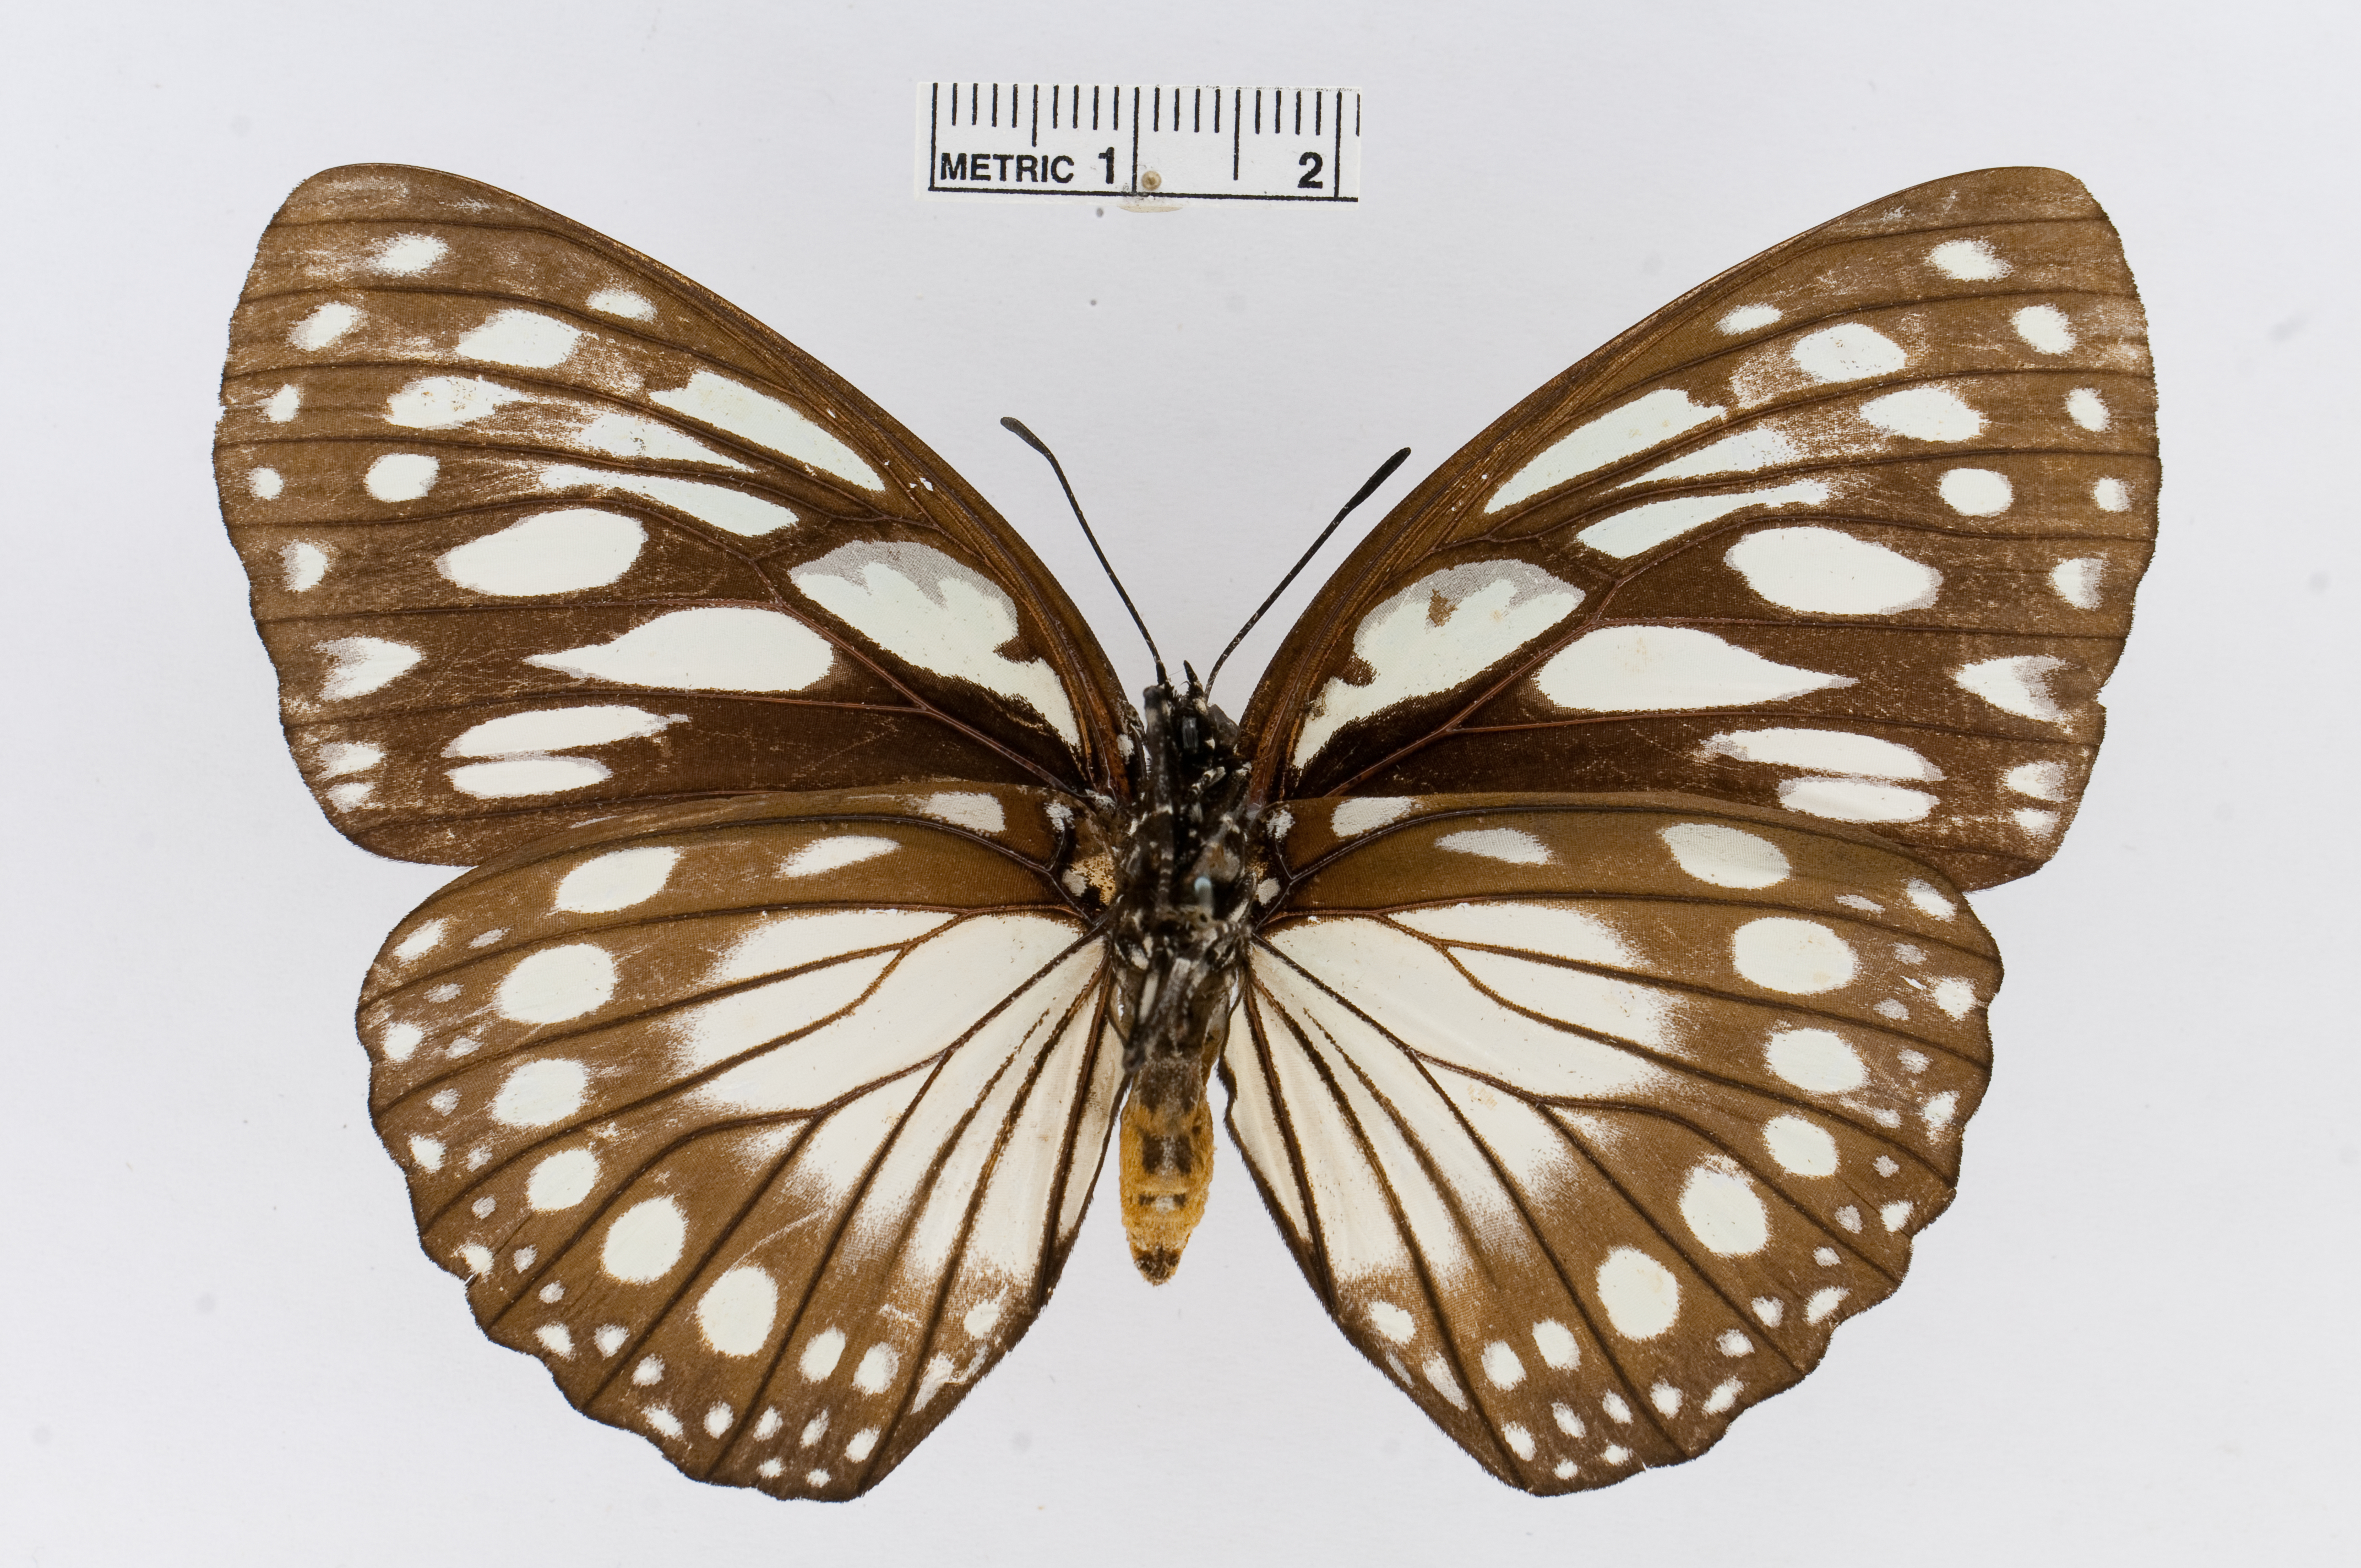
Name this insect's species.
Euxanthe eurinome
